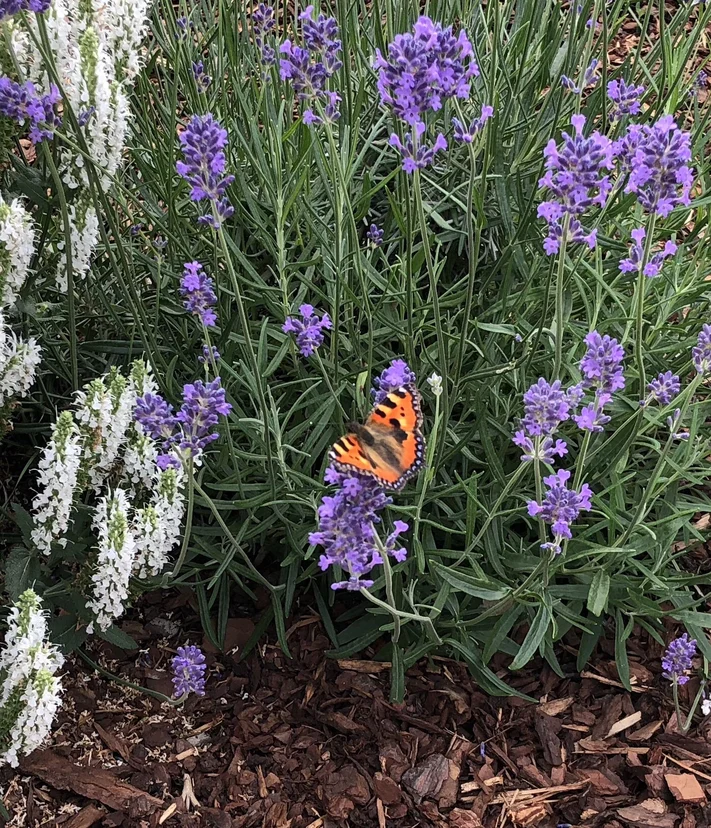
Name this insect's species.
Aglais urticae
